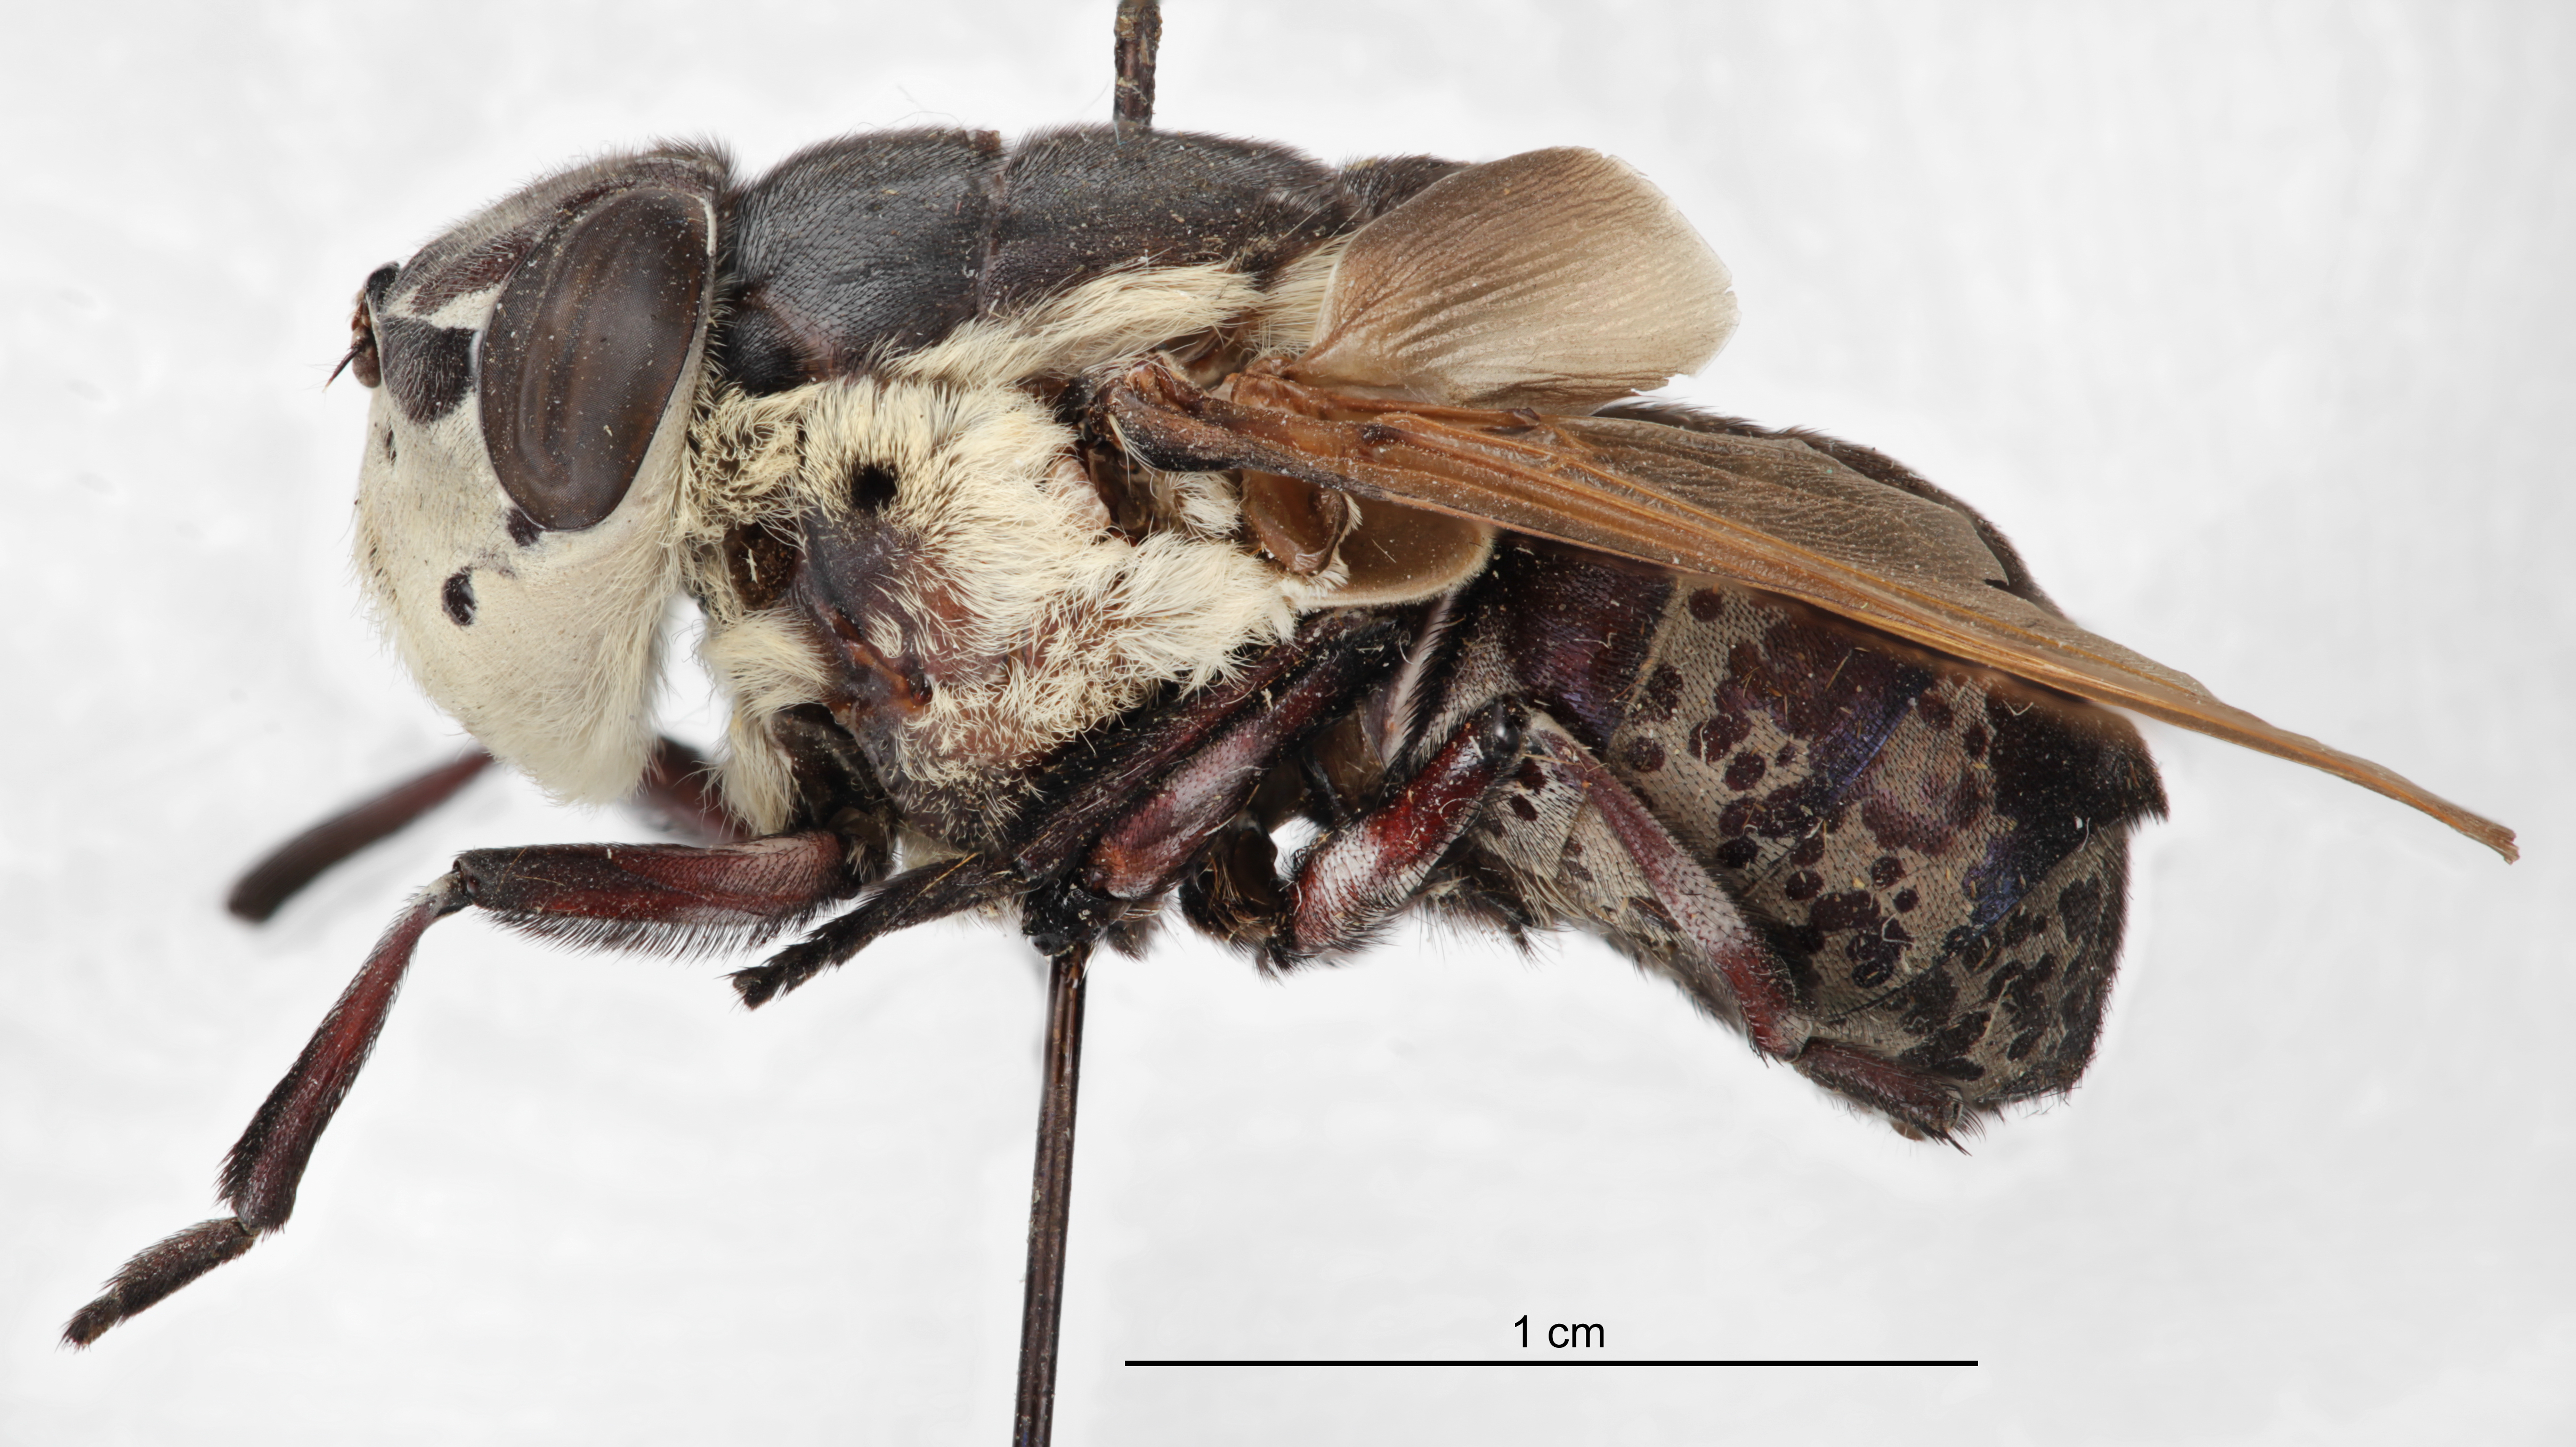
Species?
Cuterebra lepusculi
